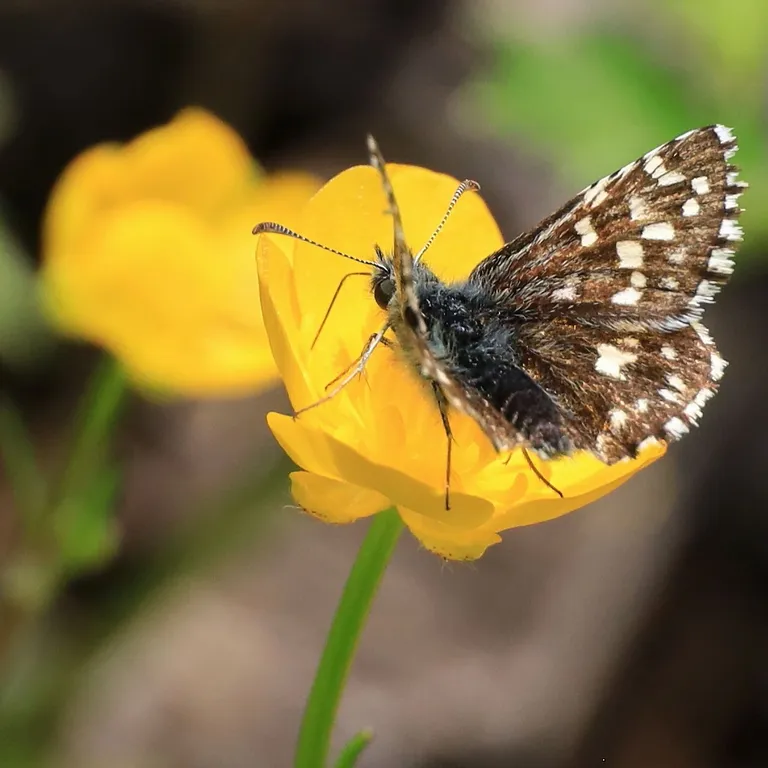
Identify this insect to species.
Pyrgus malvae
